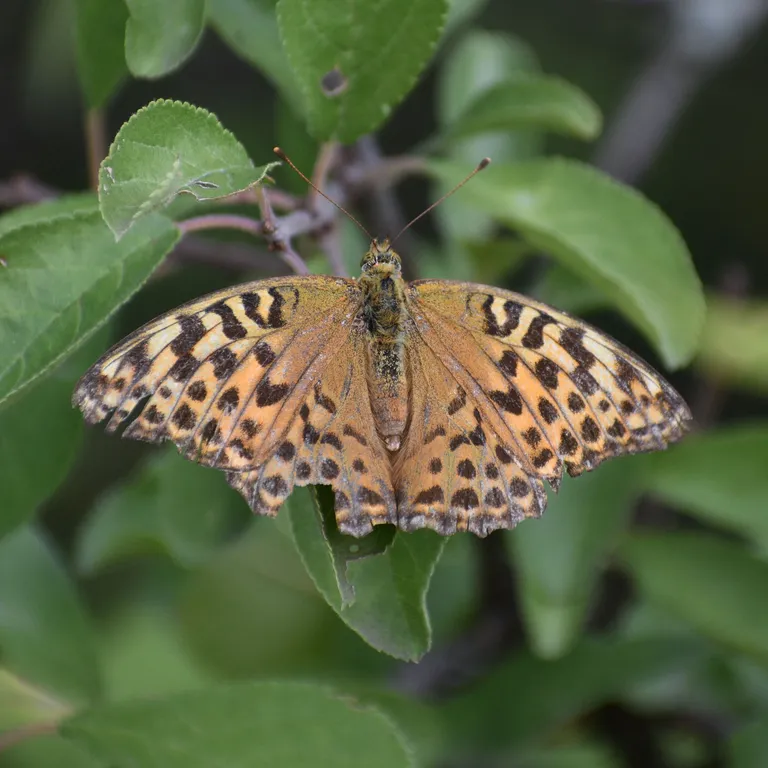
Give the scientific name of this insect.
Argynnis paphia
